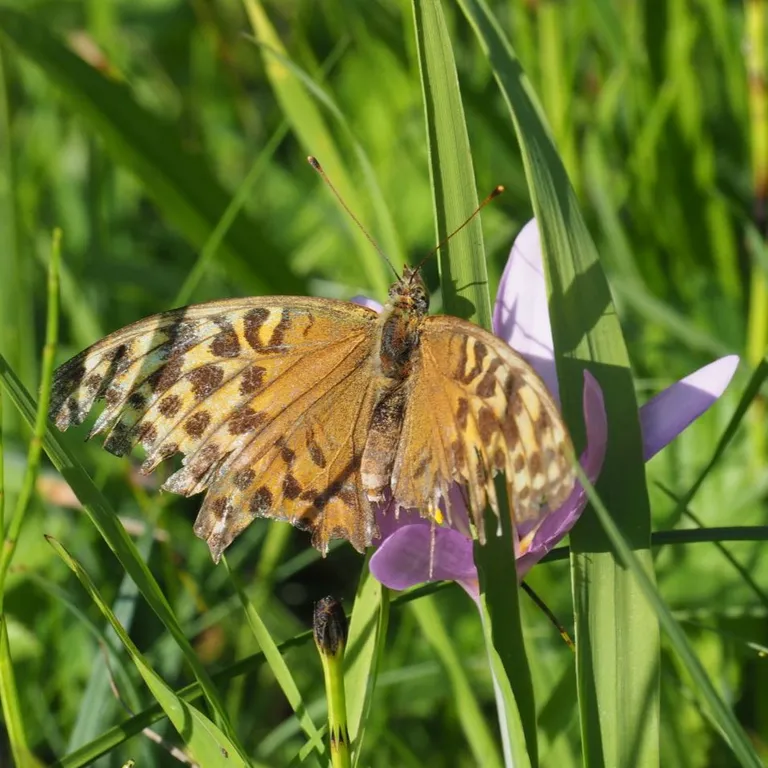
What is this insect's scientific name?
Argynnis paphia
